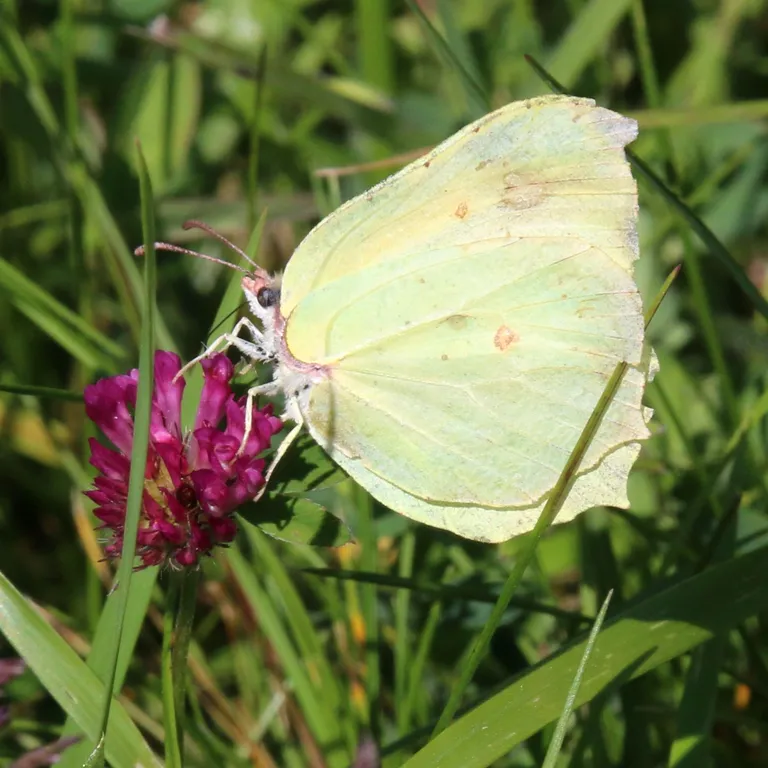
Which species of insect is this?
Gonepteryx rhamni
